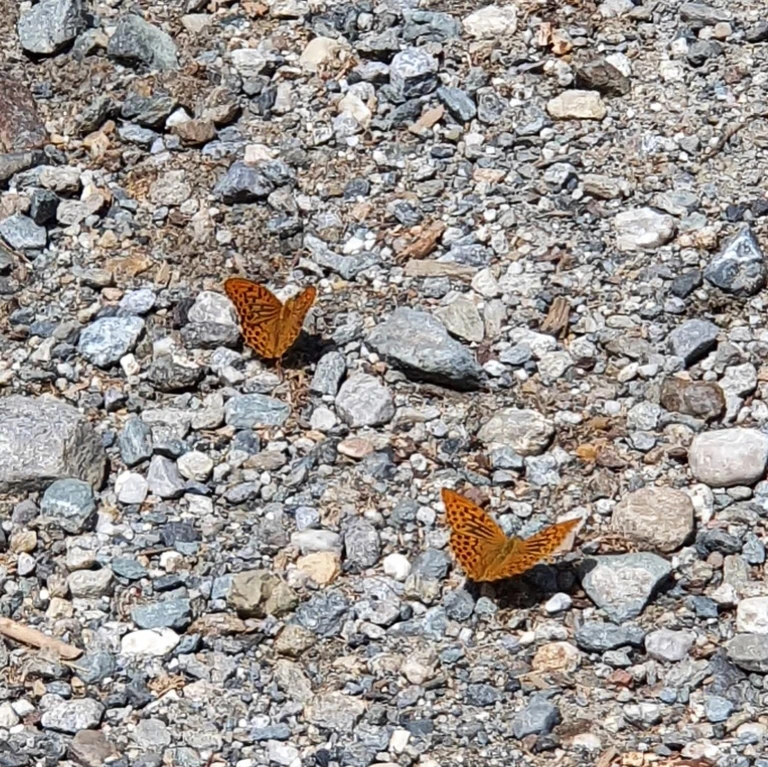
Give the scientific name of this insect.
Argynnis paphia
